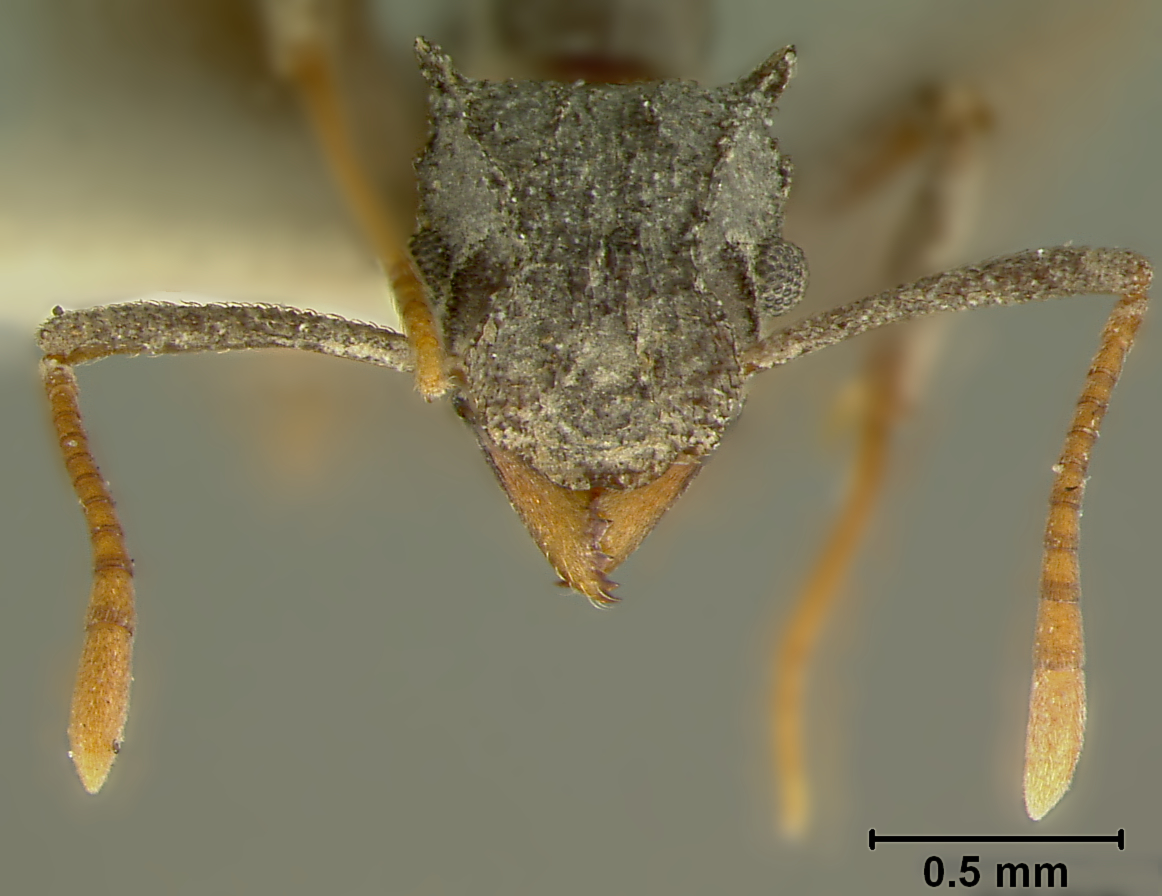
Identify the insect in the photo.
Cyphomyrmex foxi
